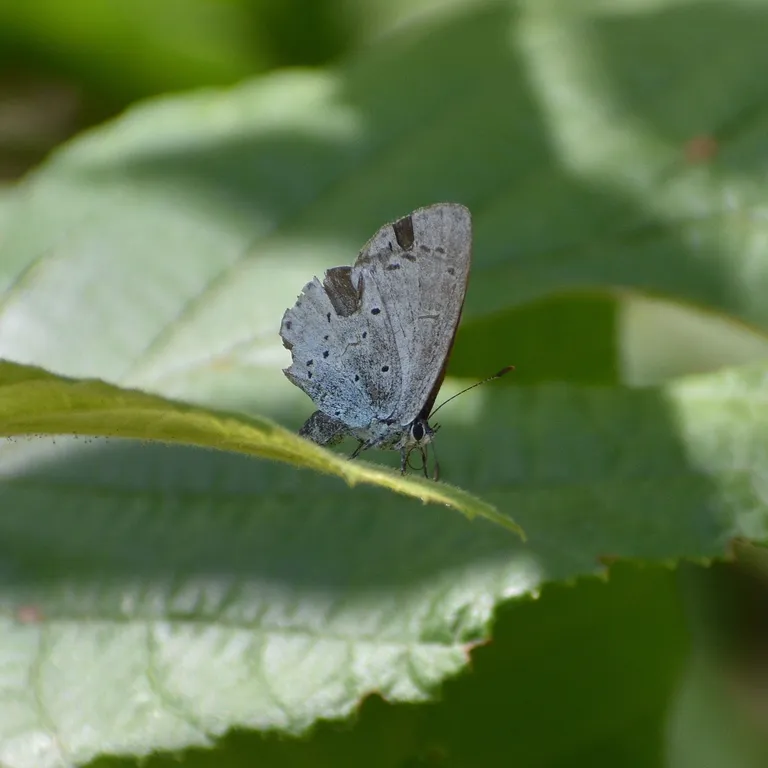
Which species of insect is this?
Celastrina argiolus
